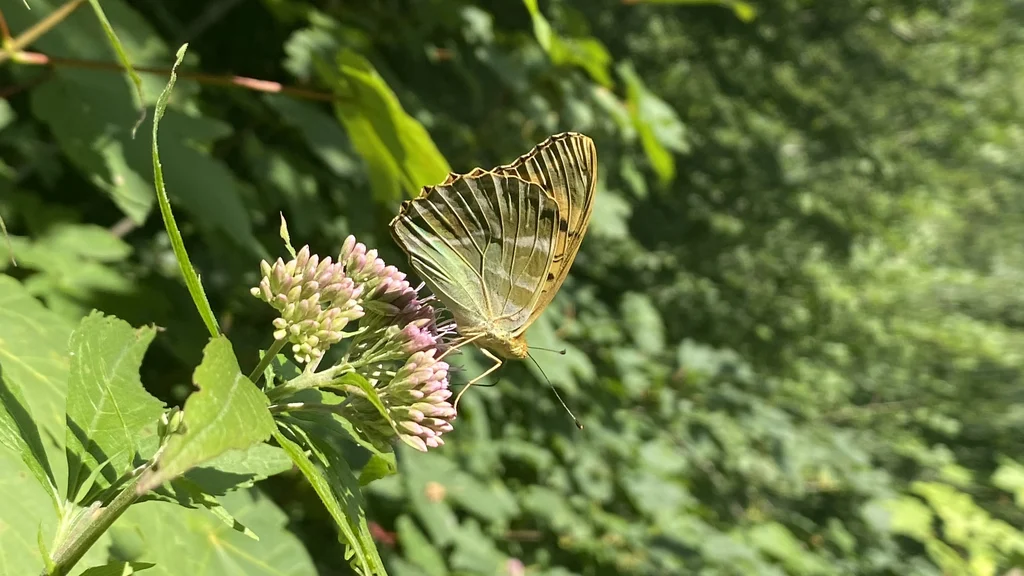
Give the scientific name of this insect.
Argynnis paphia
